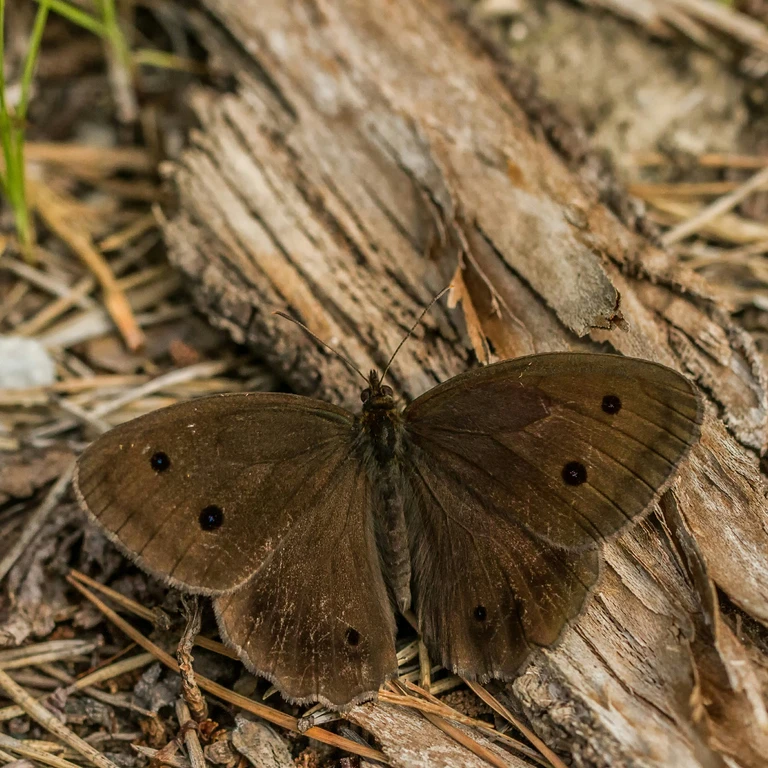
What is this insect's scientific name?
Minois dryas
